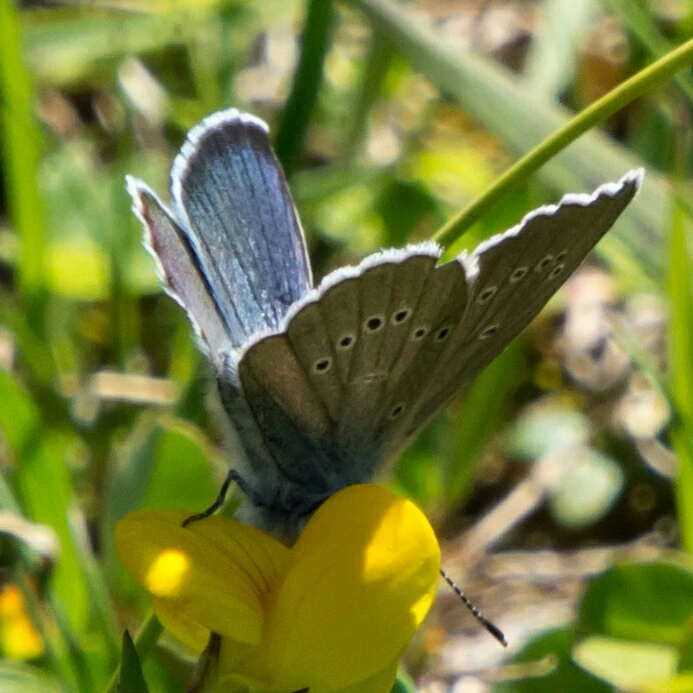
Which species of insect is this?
Cyaniris semiargus
